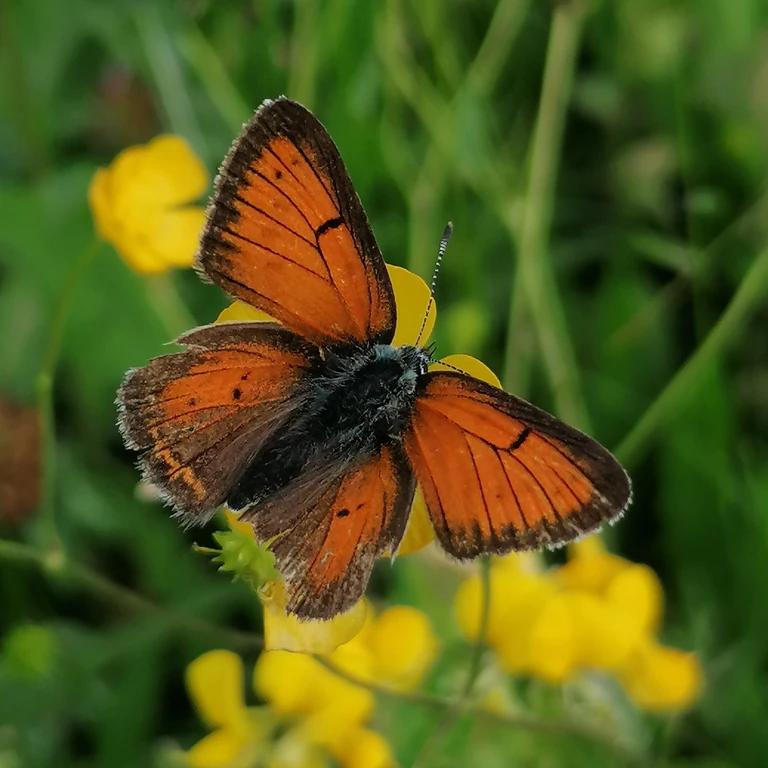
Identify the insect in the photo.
Lycaena hippothoe (also Palaeochrysophanus hippothoe)
